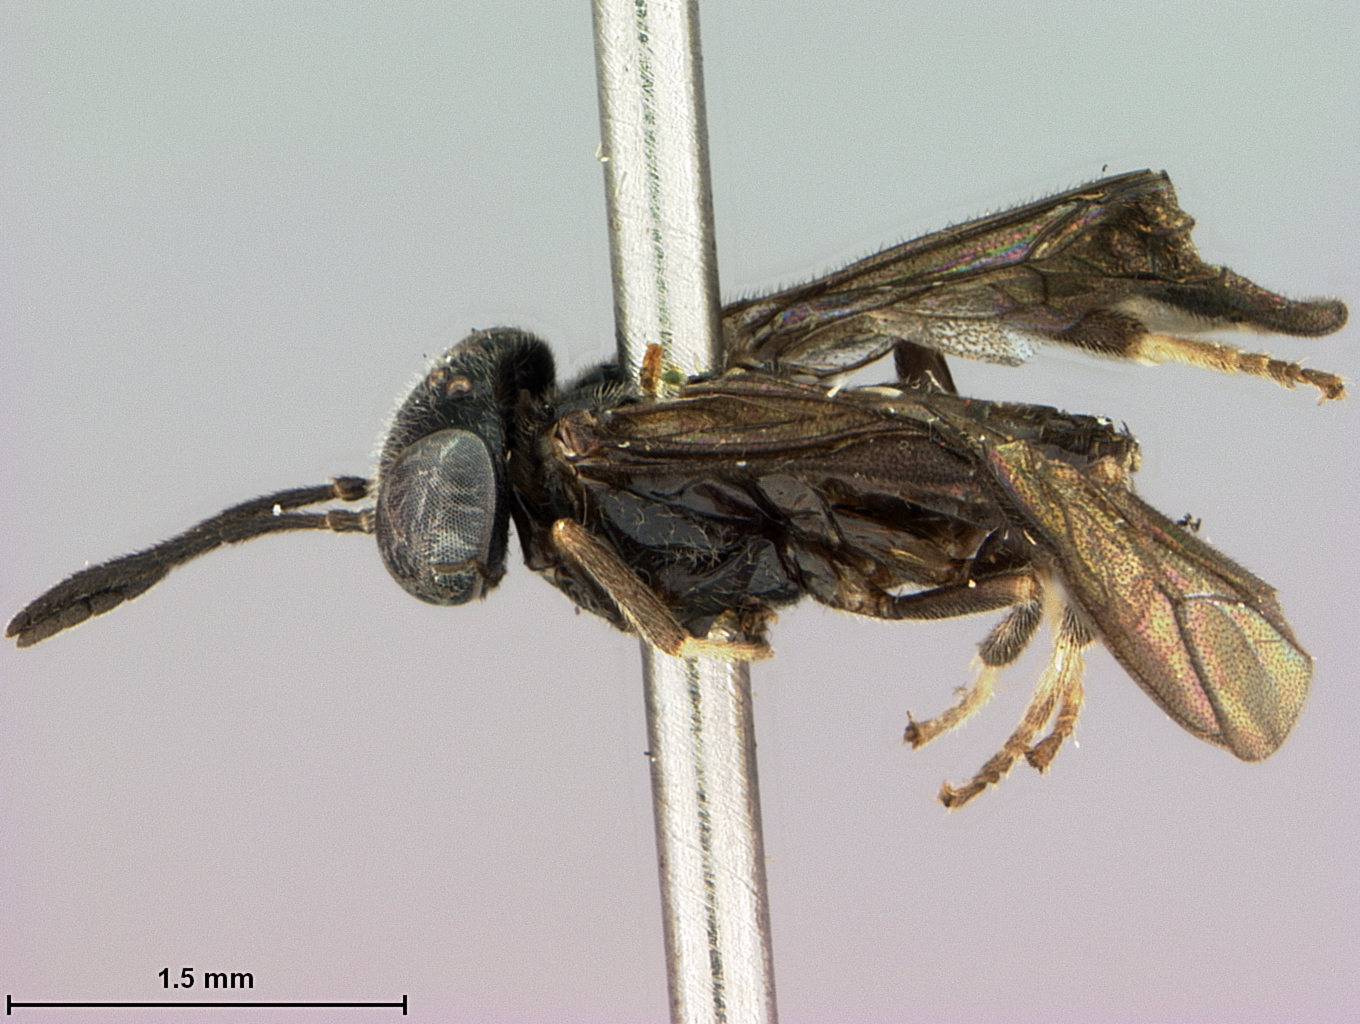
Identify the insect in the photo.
Nesoselandria minuta
